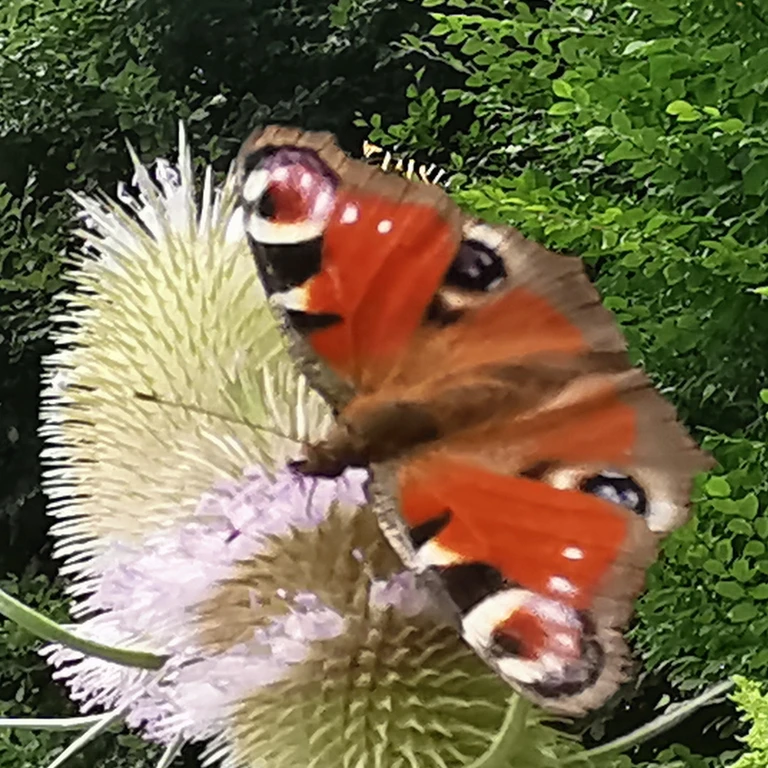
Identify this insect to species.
Aglais io
